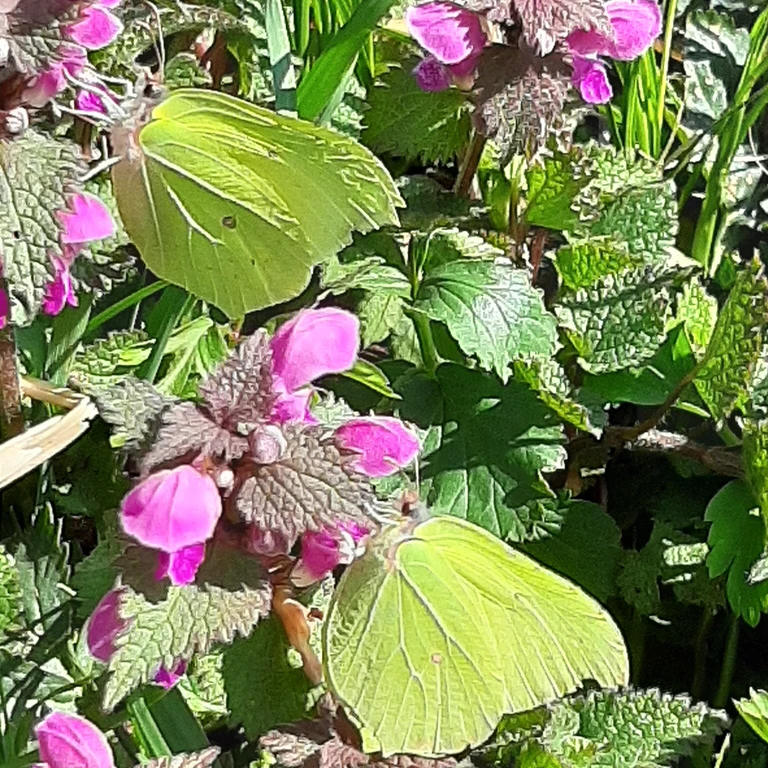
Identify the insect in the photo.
Gonepteryx rhamni
